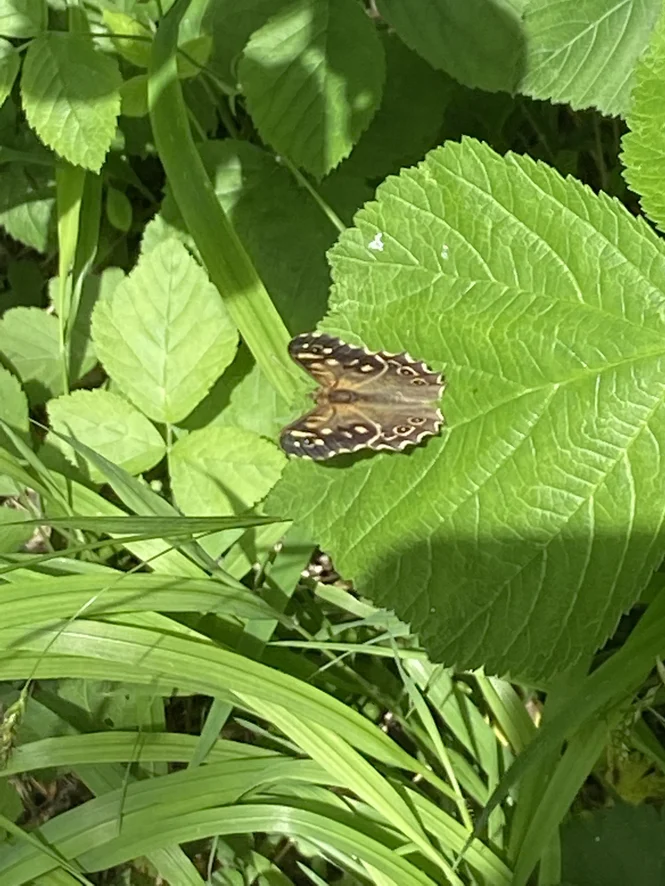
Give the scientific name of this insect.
Pararge aegeria
